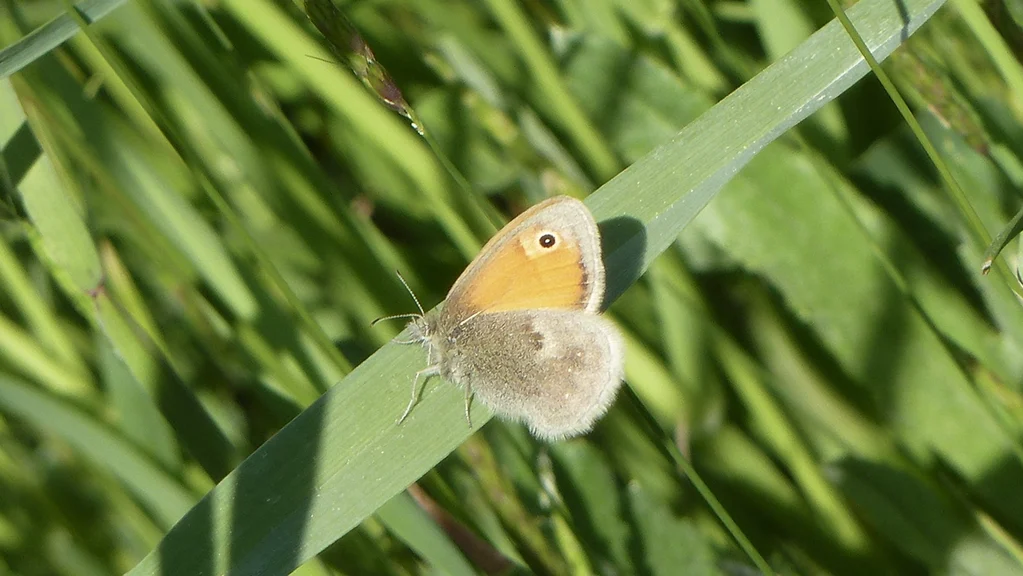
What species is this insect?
Coenonympha pamphilus
